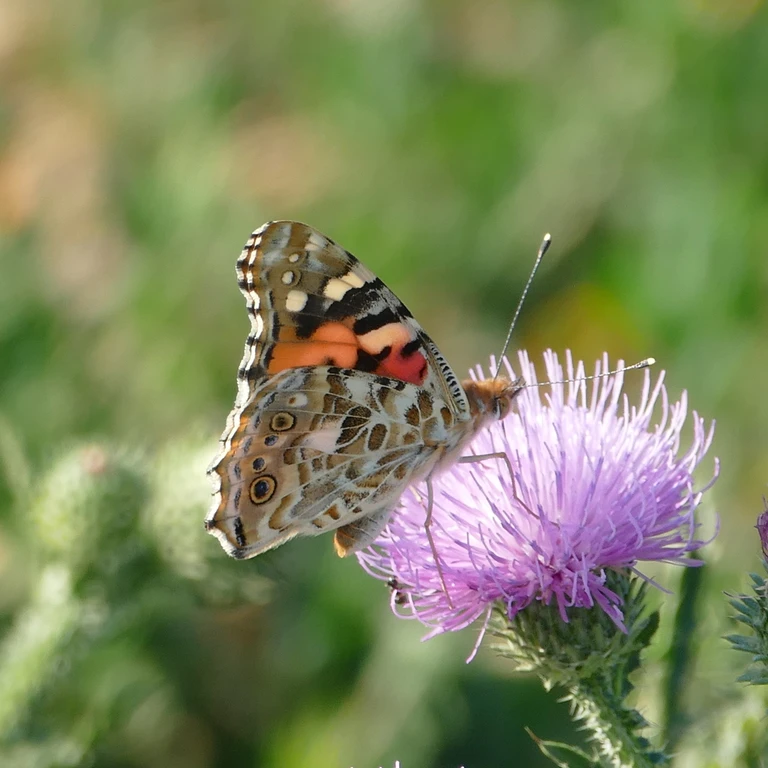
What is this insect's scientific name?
Vanessa cardui
